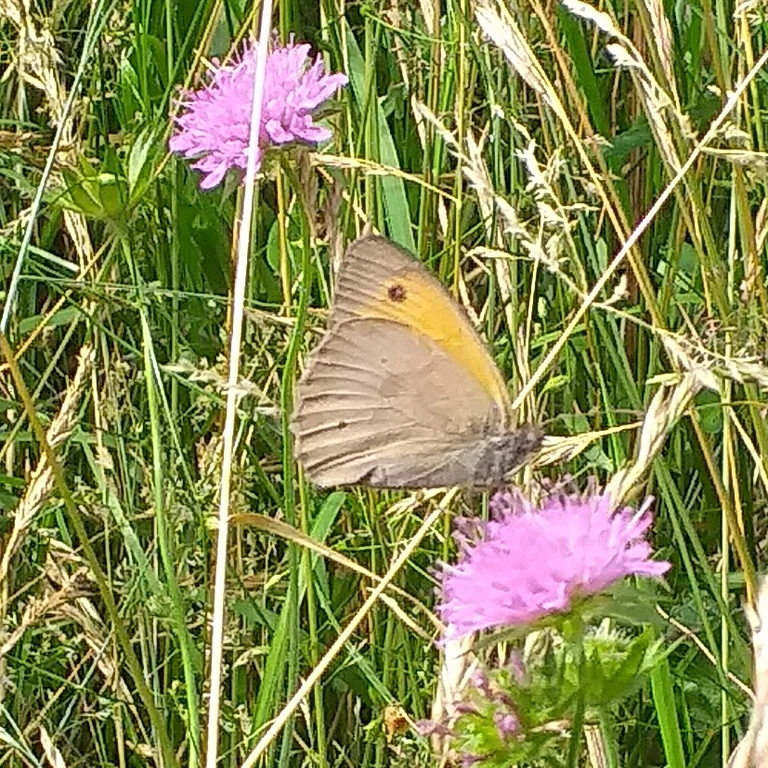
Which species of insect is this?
Maniola jurtina
